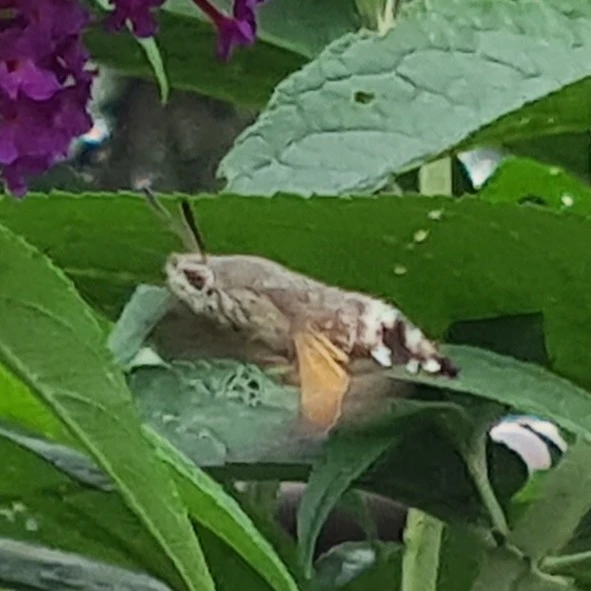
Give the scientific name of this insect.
Macroglossum stellatarum
